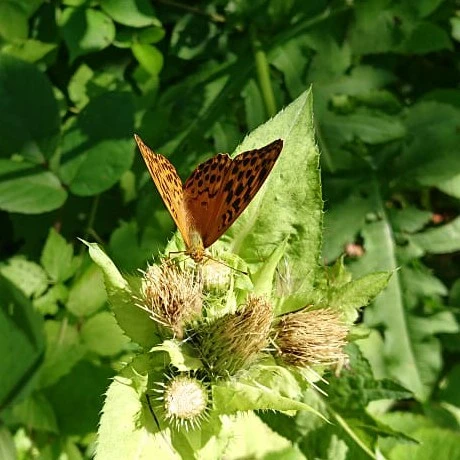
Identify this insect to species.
Argynnis paphia
